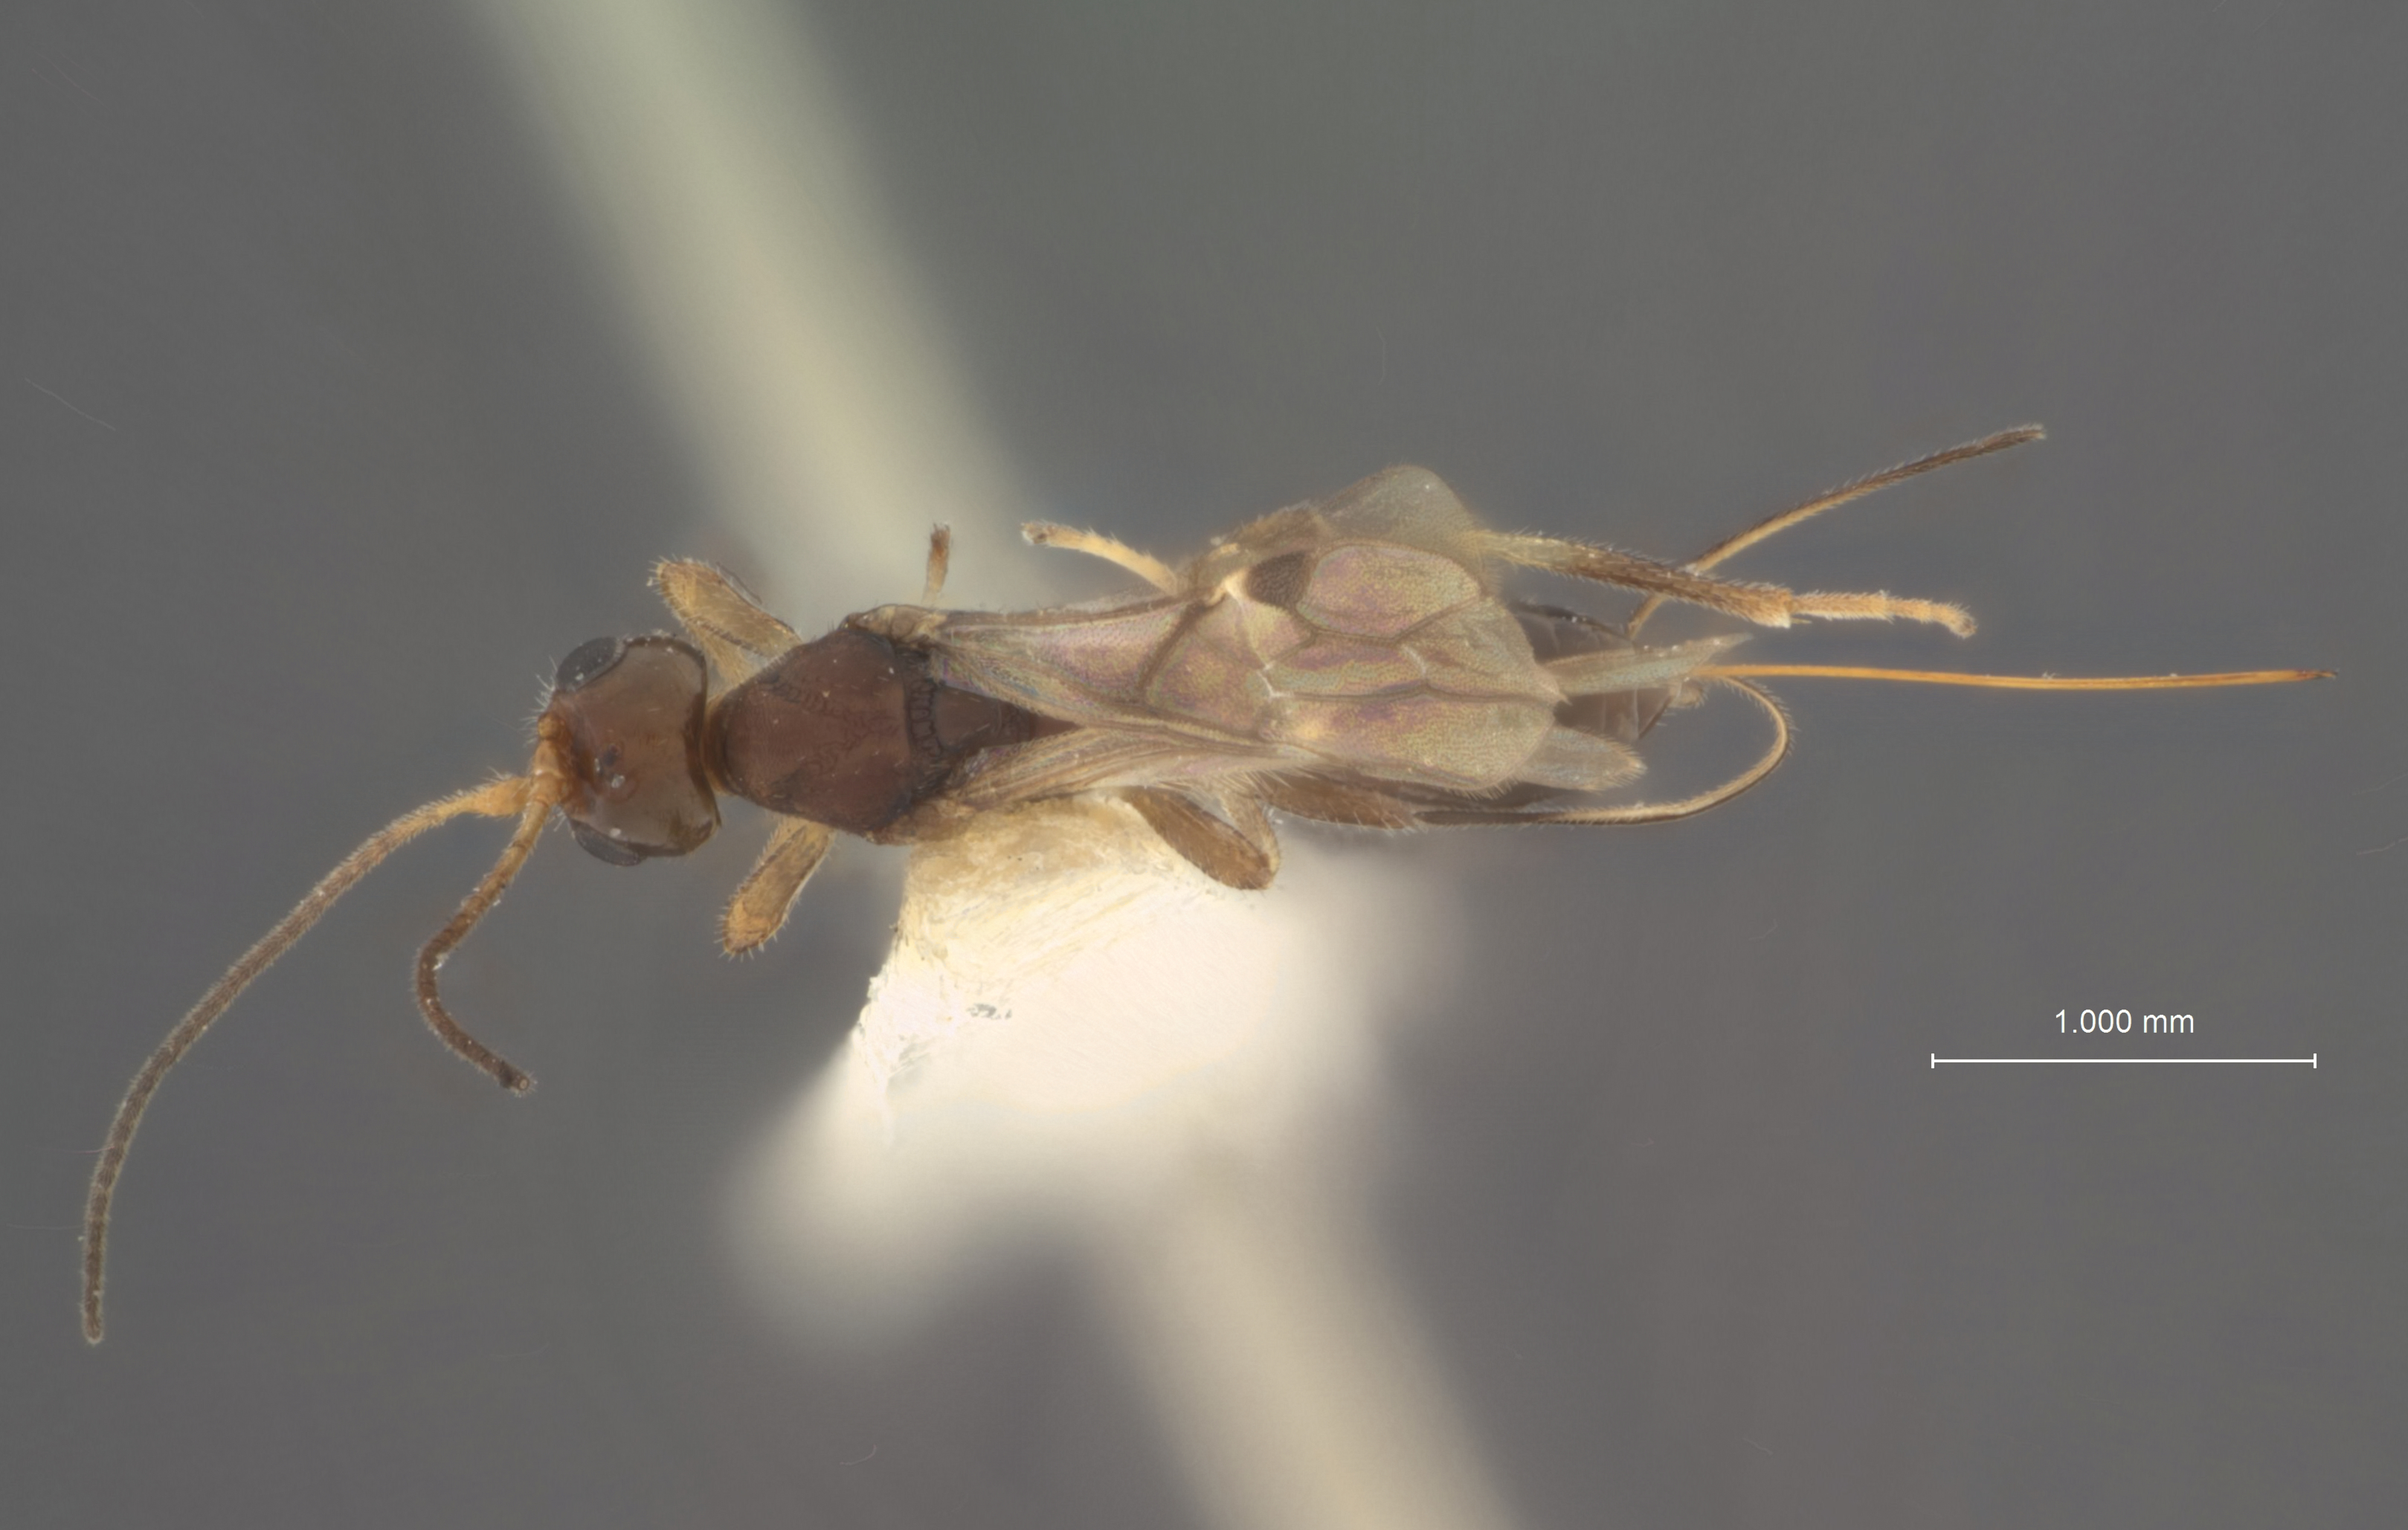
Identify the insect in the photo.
Spathius brunneri
